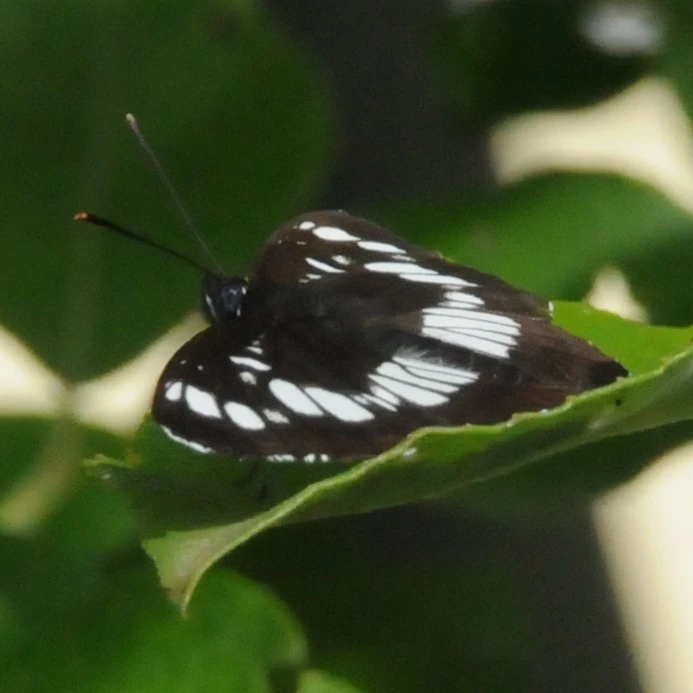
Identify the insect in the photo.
Neptis rivularis
